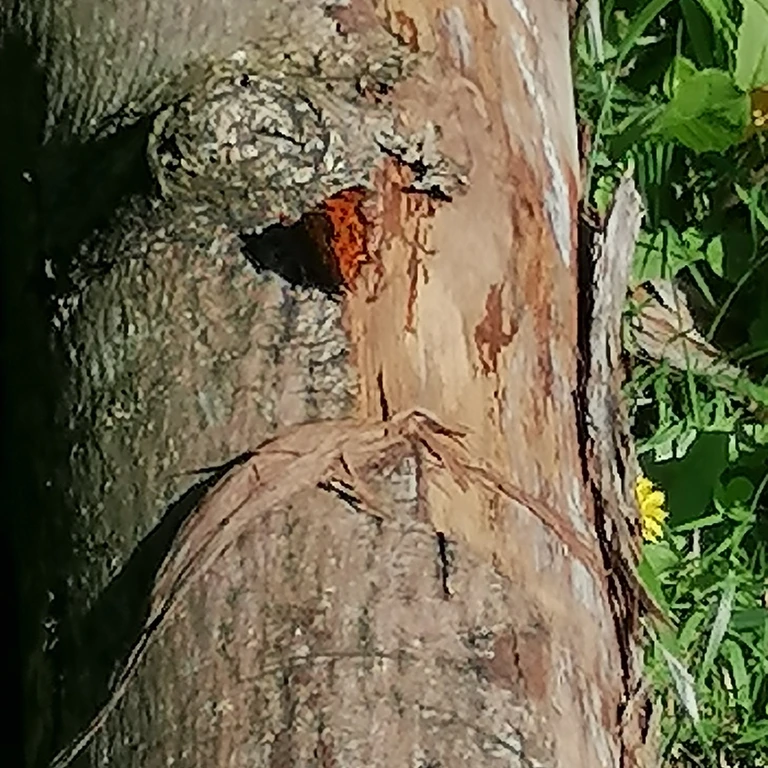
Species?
Polygonia c-album
